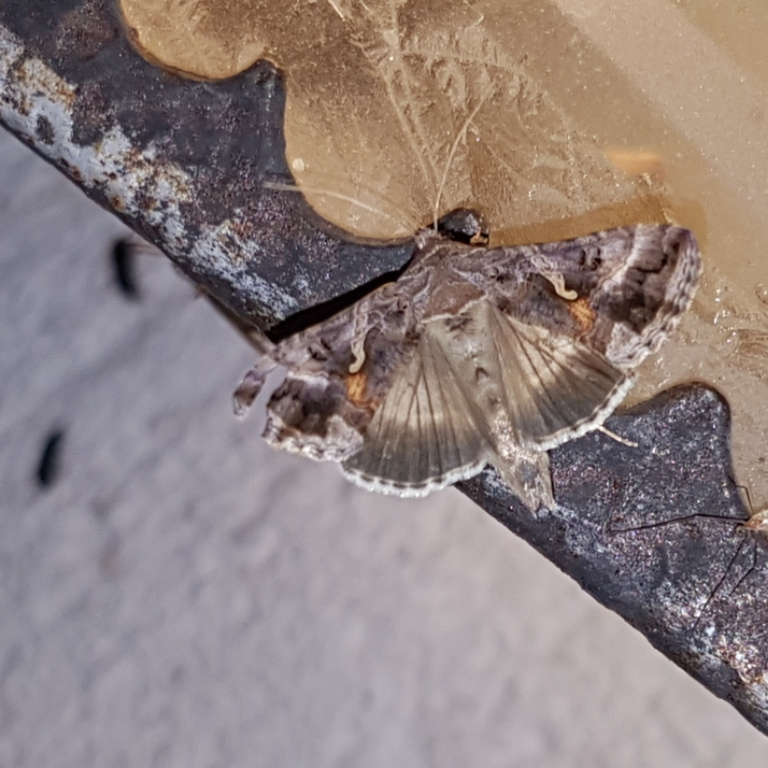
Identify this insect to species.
Autographa gamma
